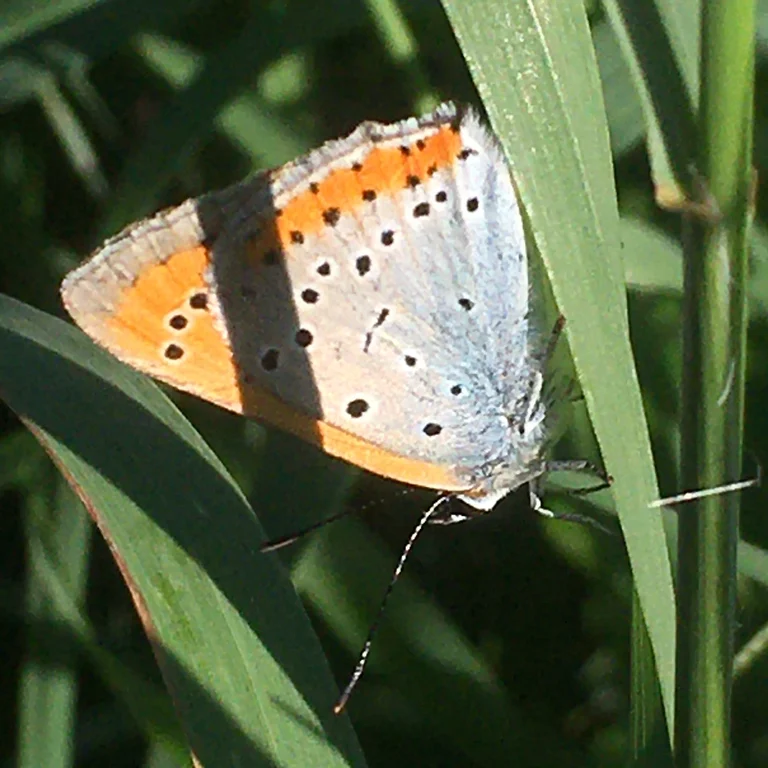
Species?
Lycaena dispar
